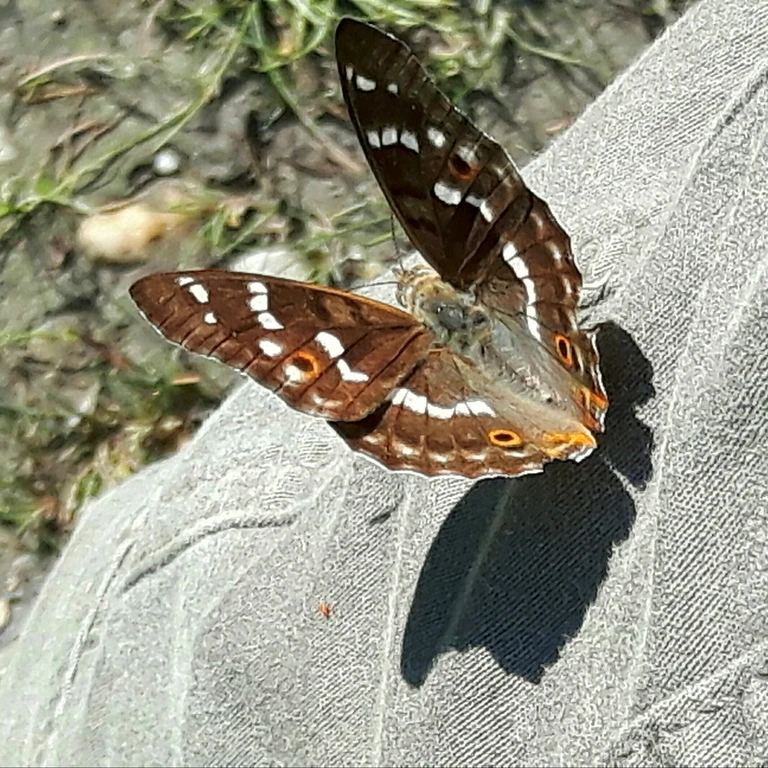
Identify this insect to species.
Apatura ilia
